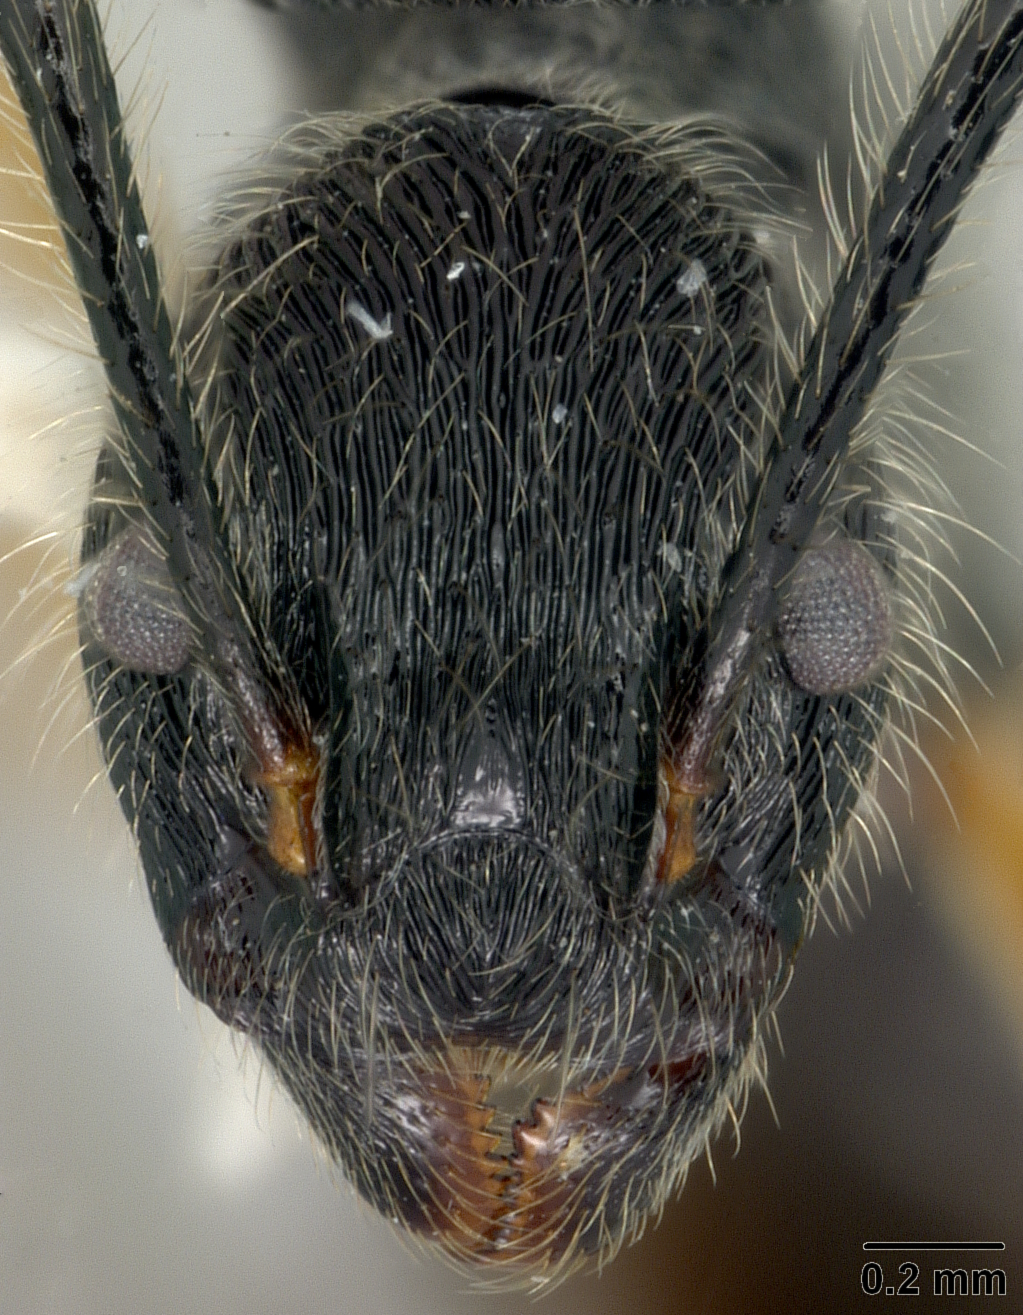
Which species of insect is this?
Dolichoderus shattucki
